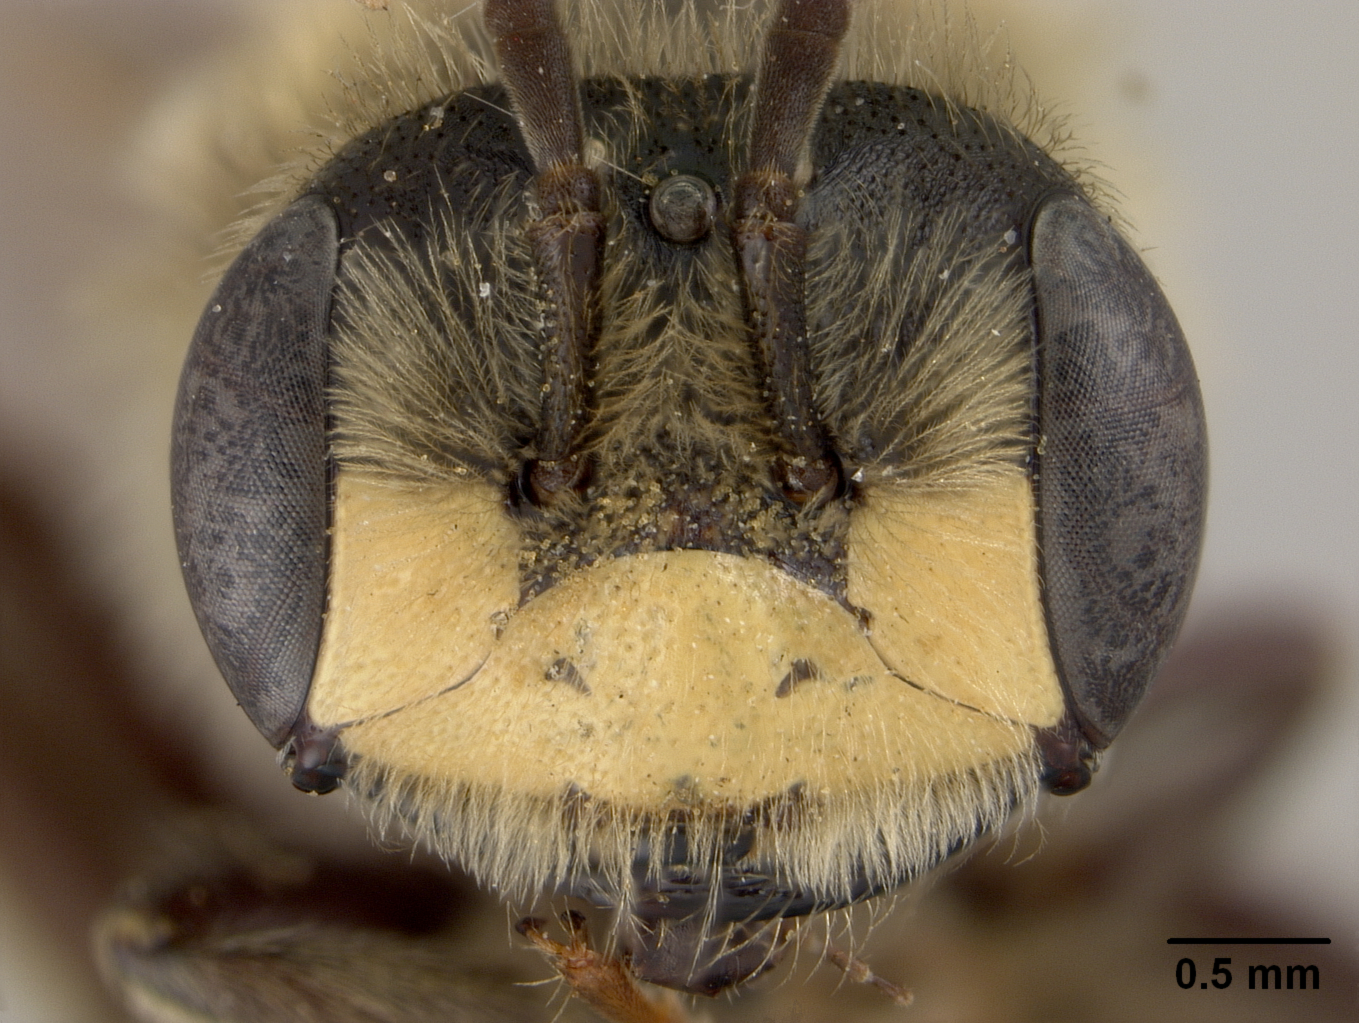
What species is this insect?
Andrena cressonii
